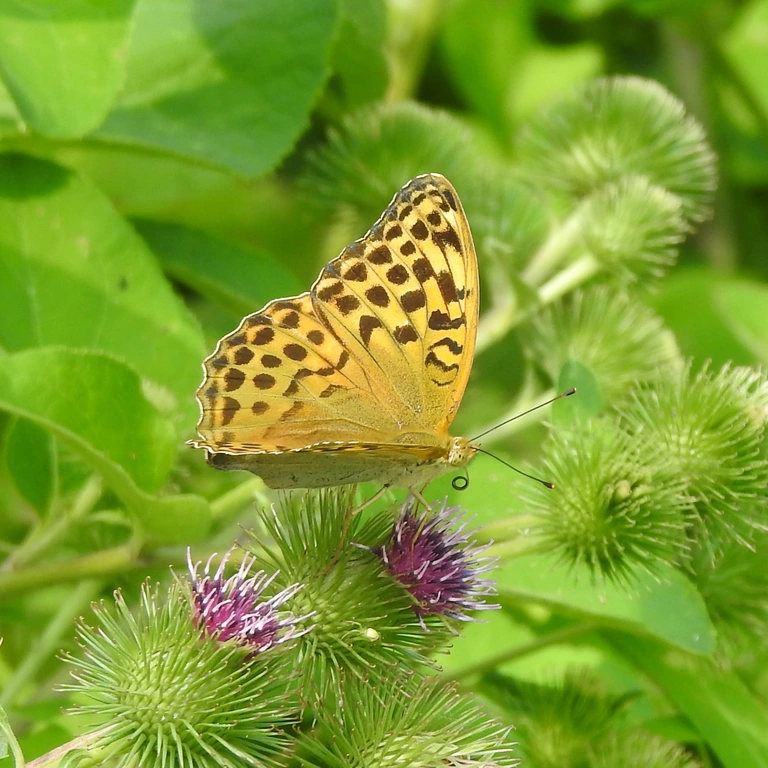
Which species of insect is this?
Argynnis paphia
